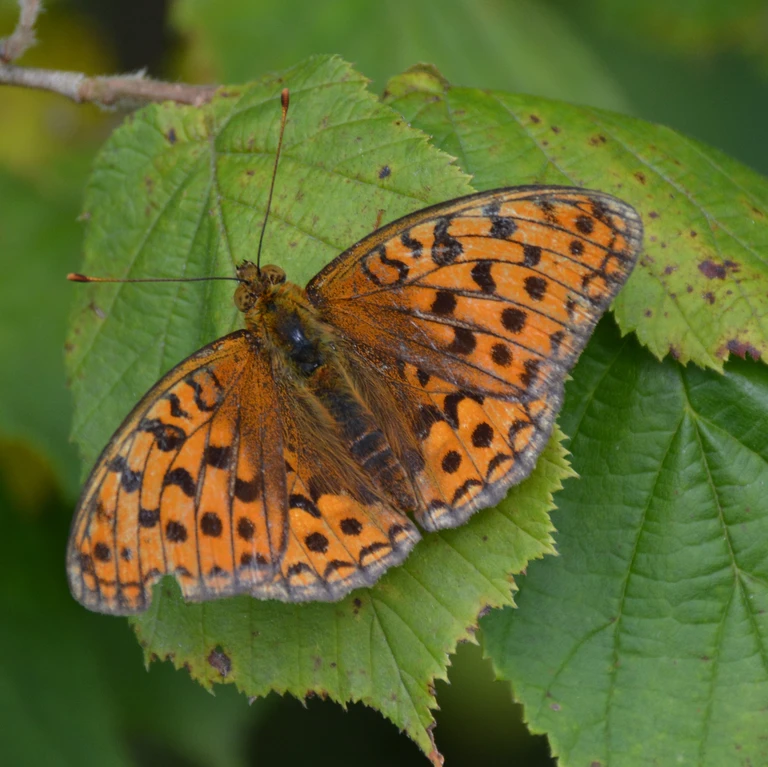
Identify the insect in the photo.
Fabriciana adippe
